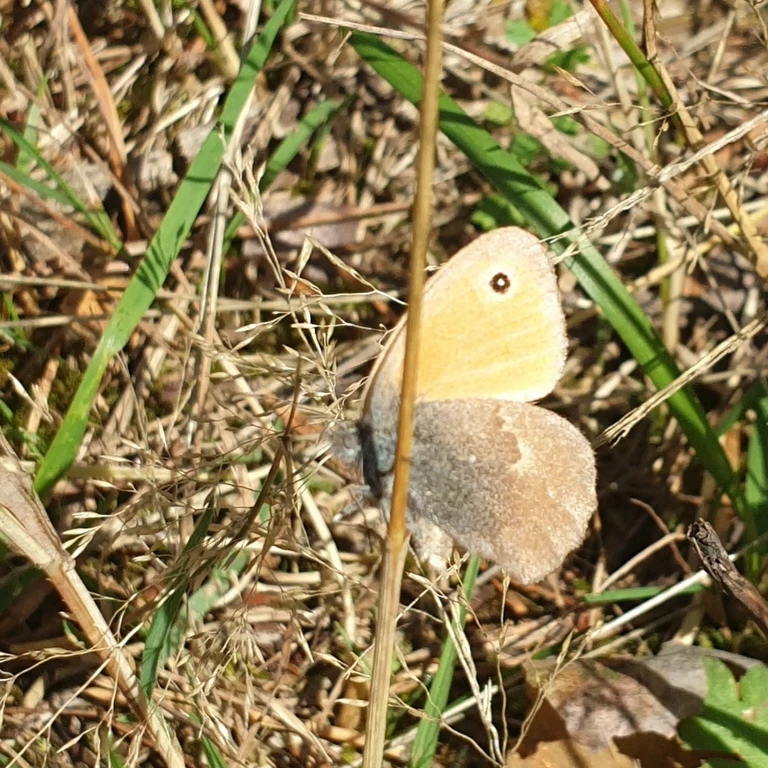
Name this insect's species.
Coenonympha pamphilus
